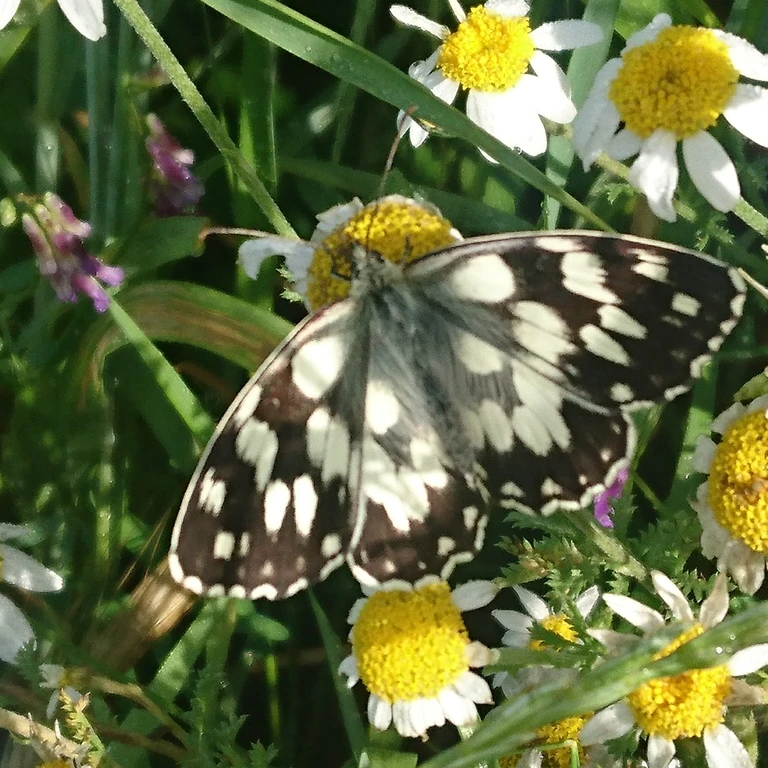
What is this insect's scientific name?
Melanargia galathea
